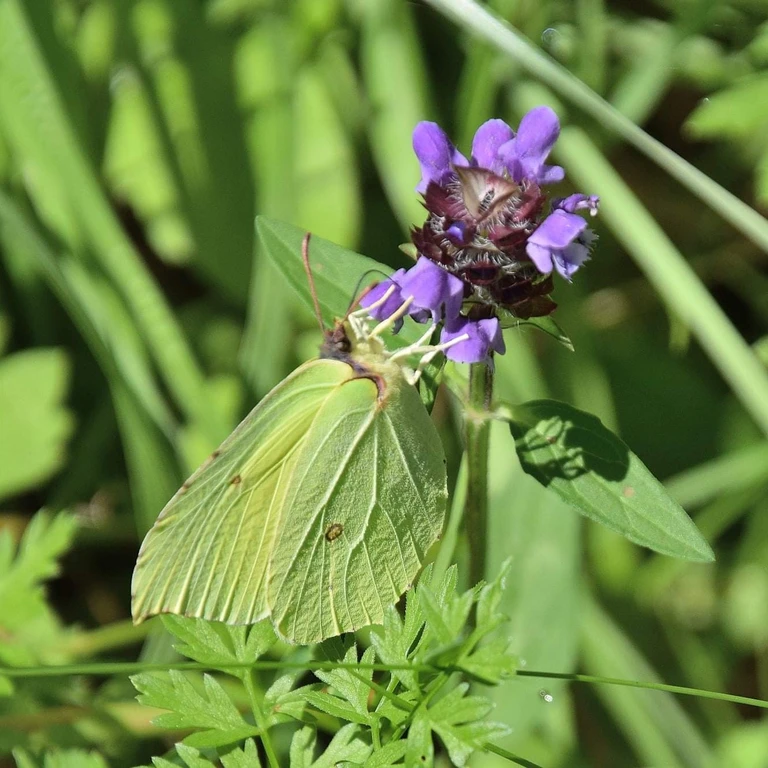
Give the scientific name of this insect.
Gonepteryx rhamni
